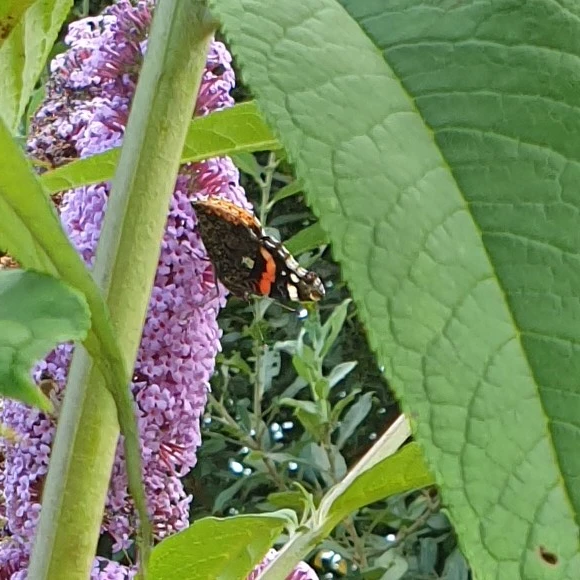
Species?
Vanessa atalanta
